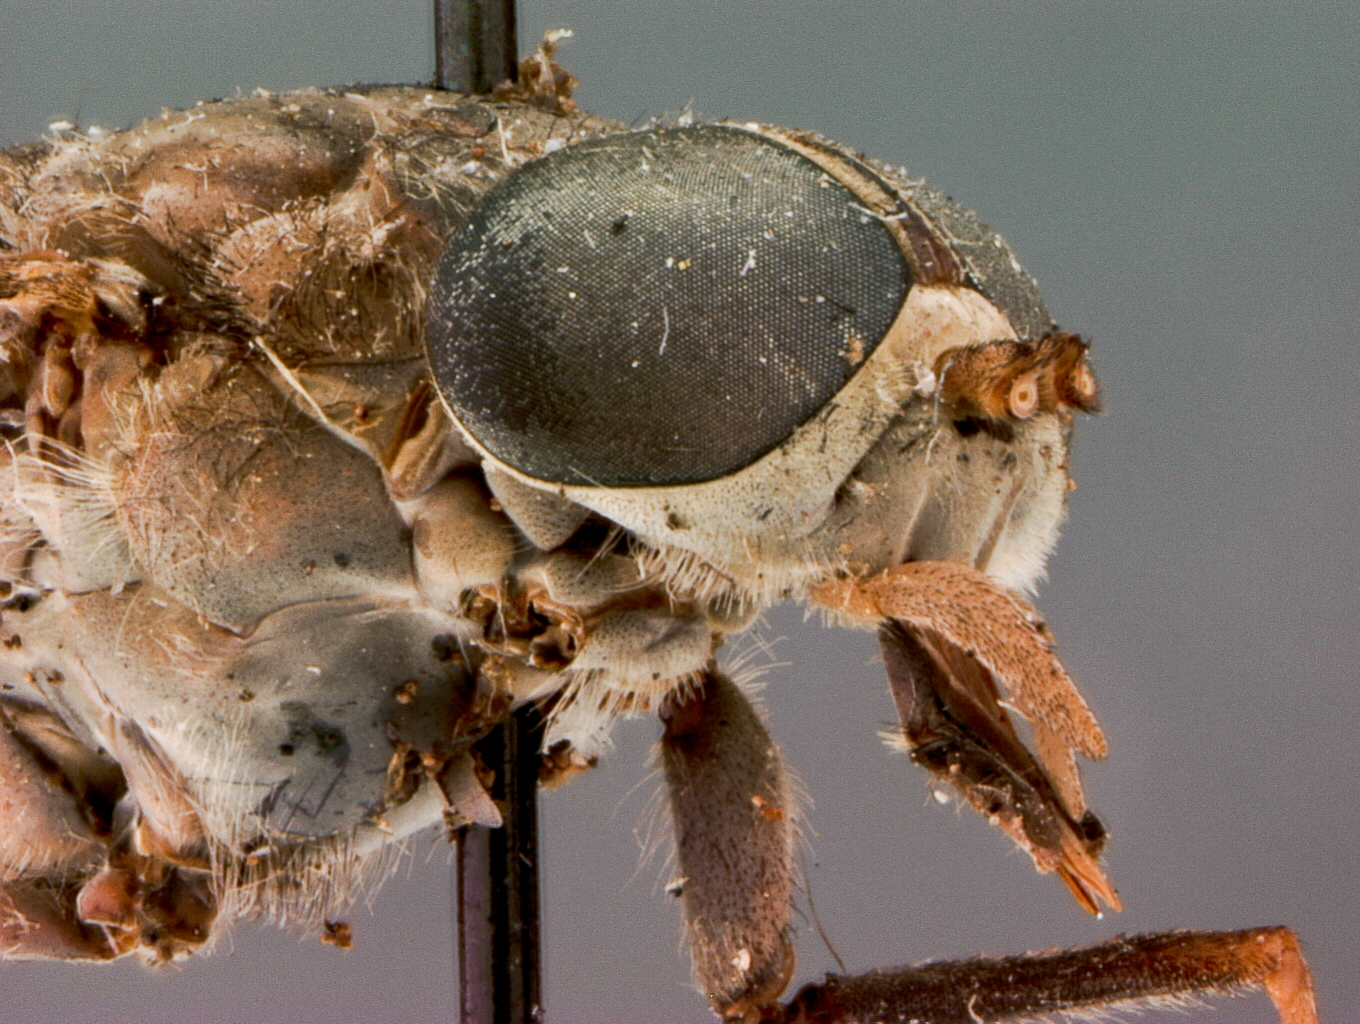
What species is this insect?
Tabanus tacitus (also Tabanus fuscofasciatus)
